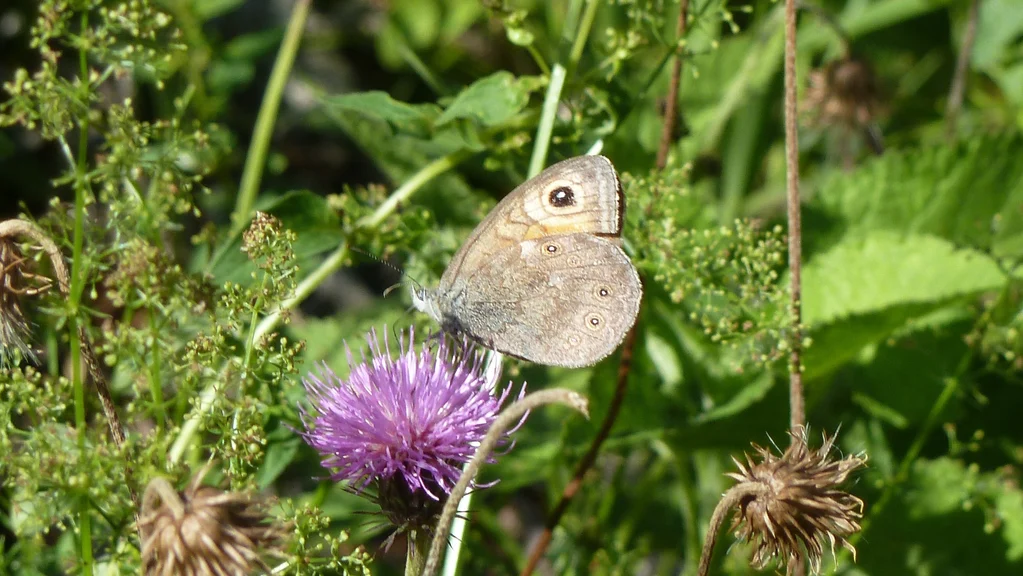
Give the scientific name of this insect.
Lasiommata maera (also Pararge maera)
